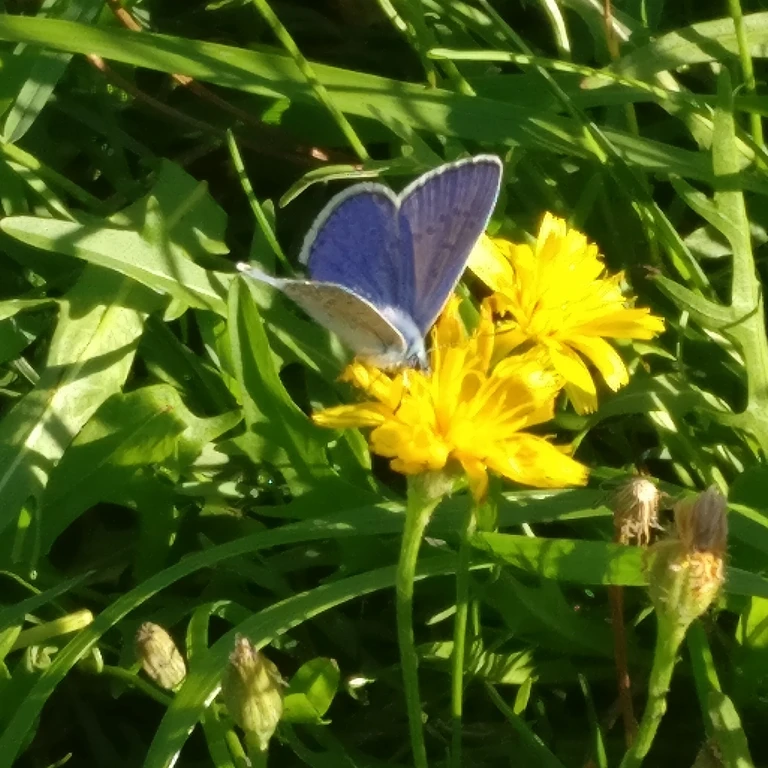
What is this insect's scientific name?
Polyommatus icarus
